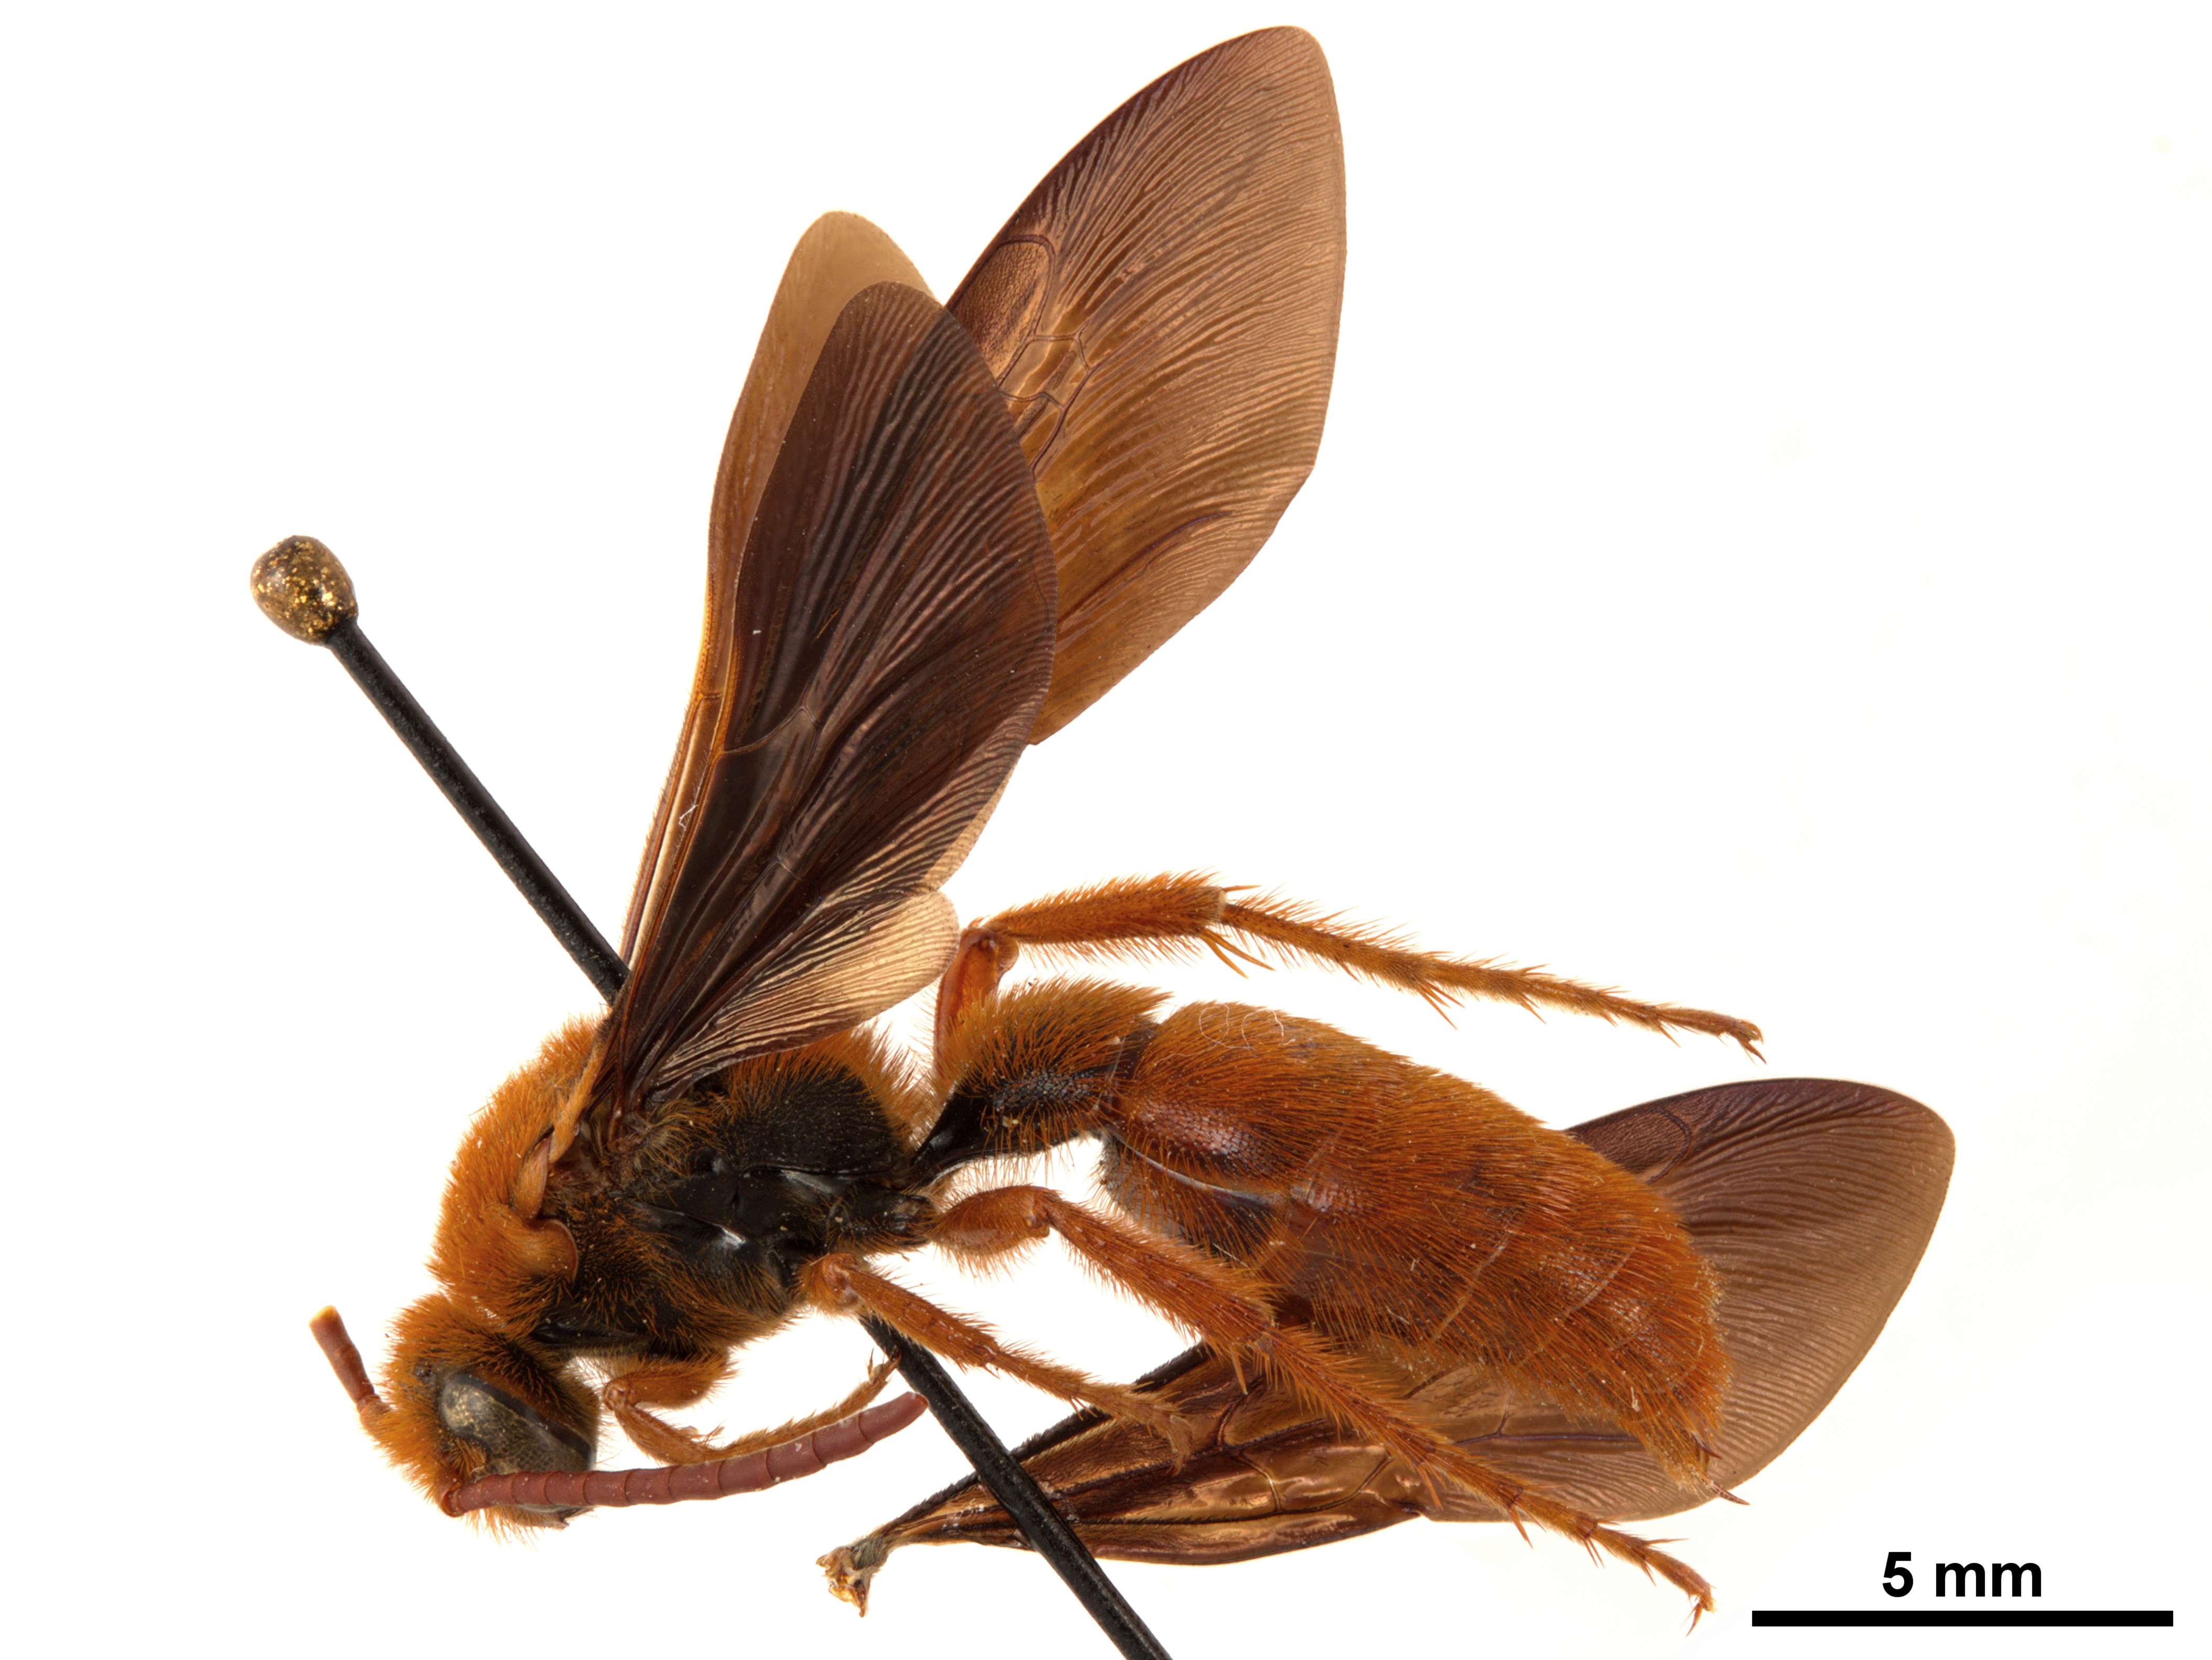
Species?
Trisciloa saussurei
